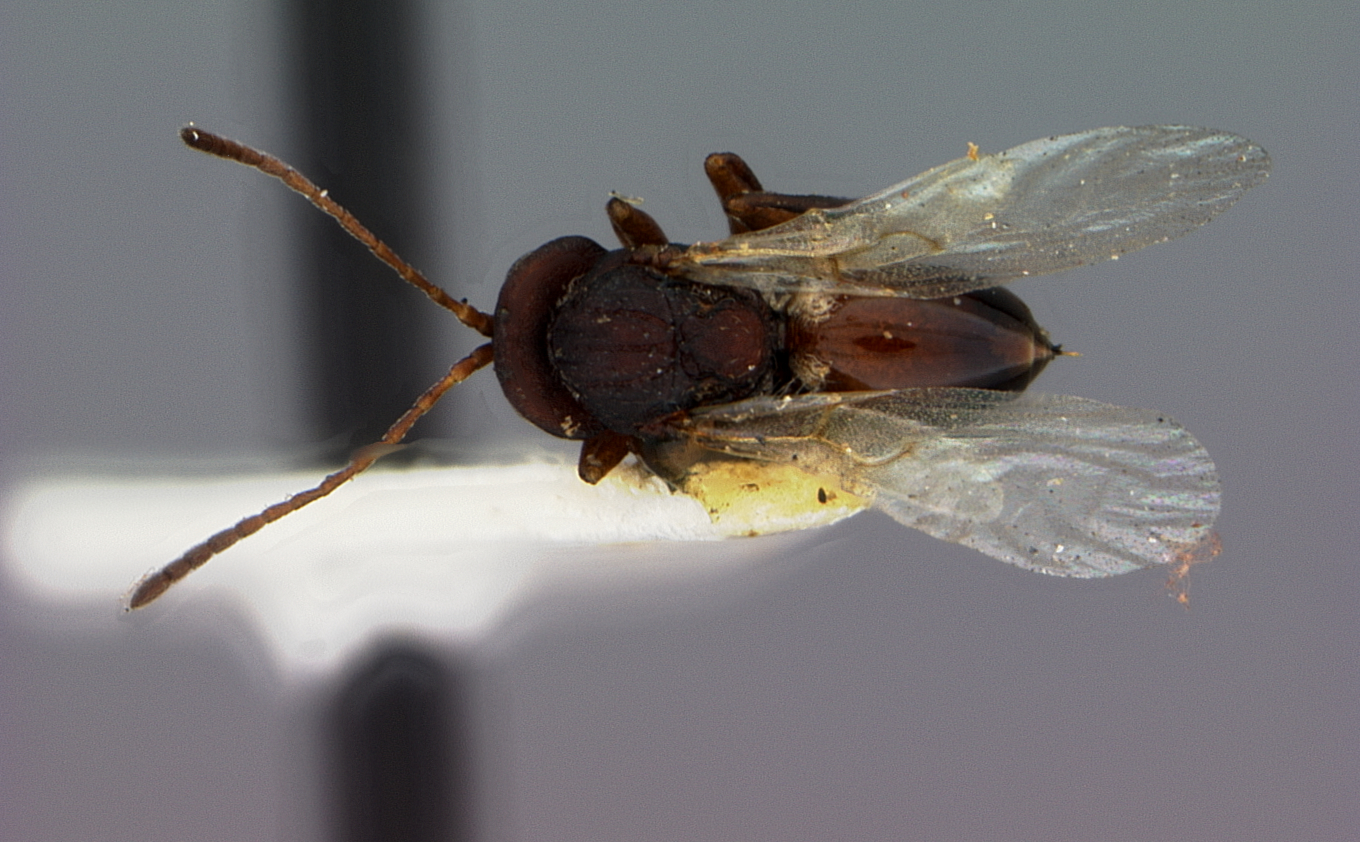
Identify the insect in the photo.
Callirhytis cryptica
